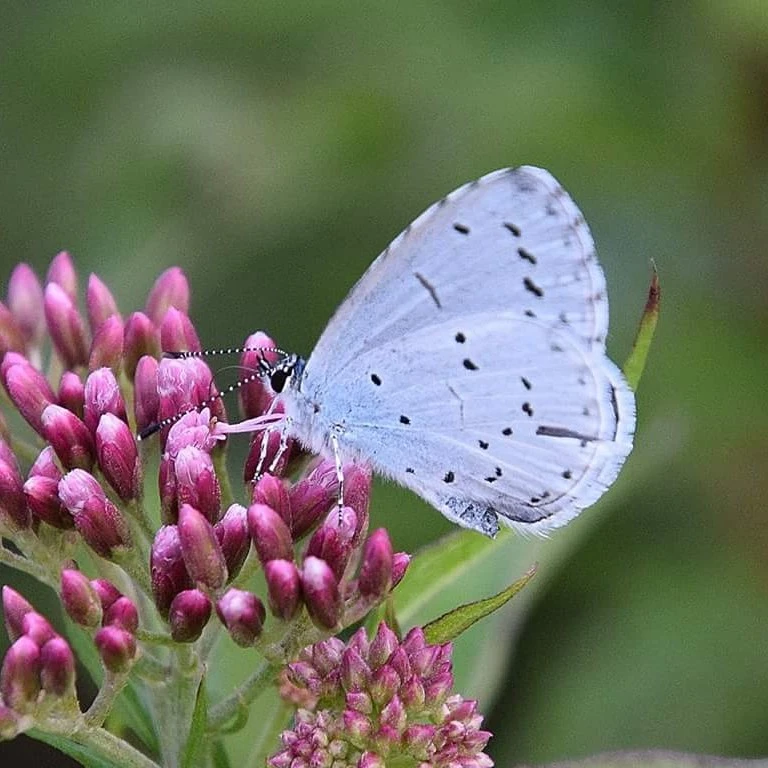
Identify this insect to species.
Celastrina argiolus
